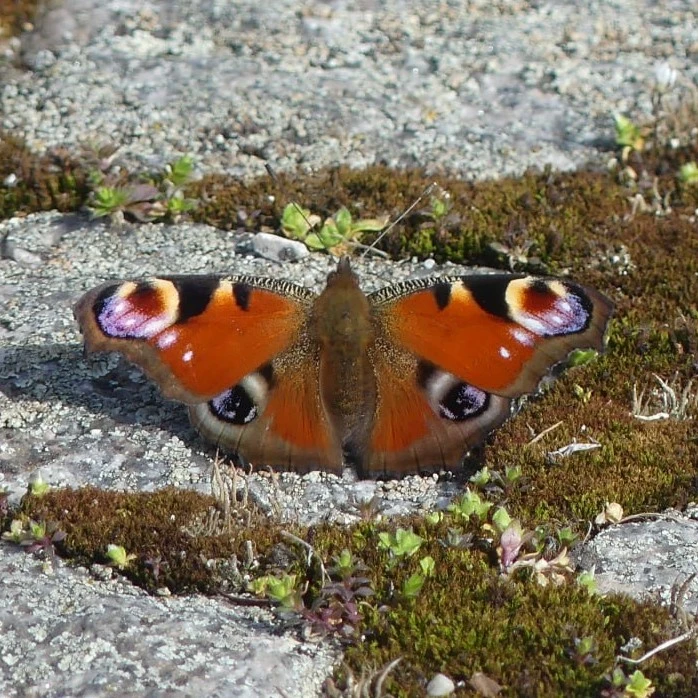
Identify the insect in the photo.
Aglais io
